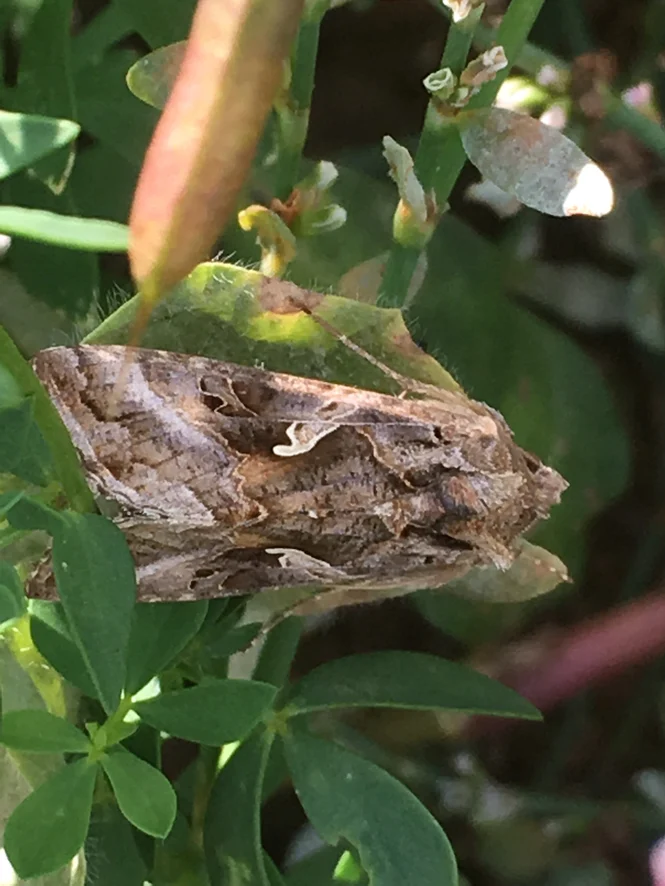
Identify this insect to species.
Autographa gamma
